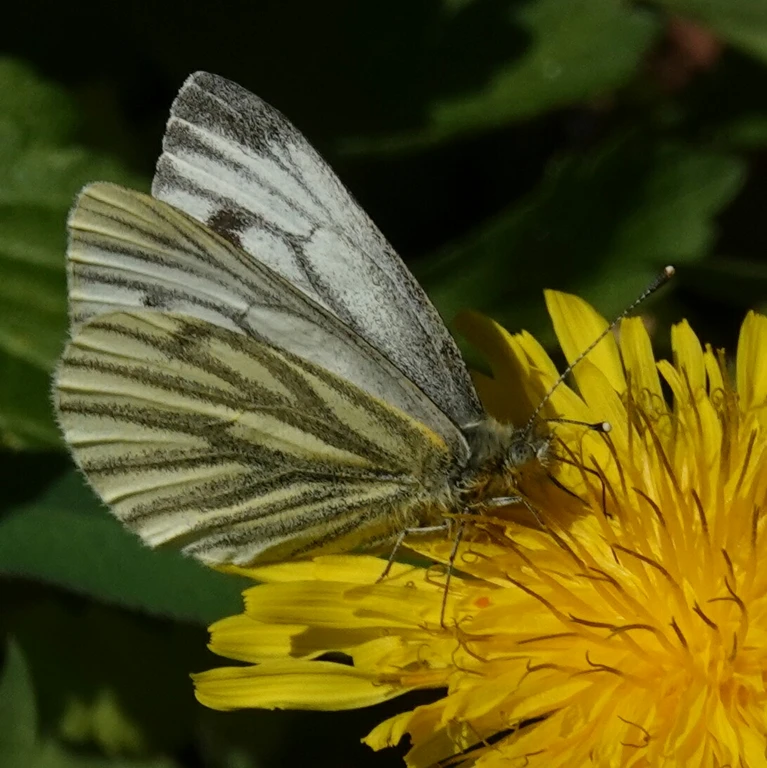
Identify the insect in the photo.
Pieris napi
